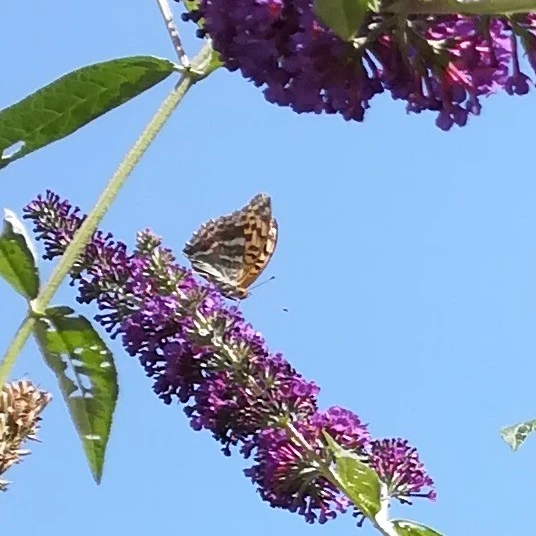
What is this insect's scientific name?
Argynnis paphia
